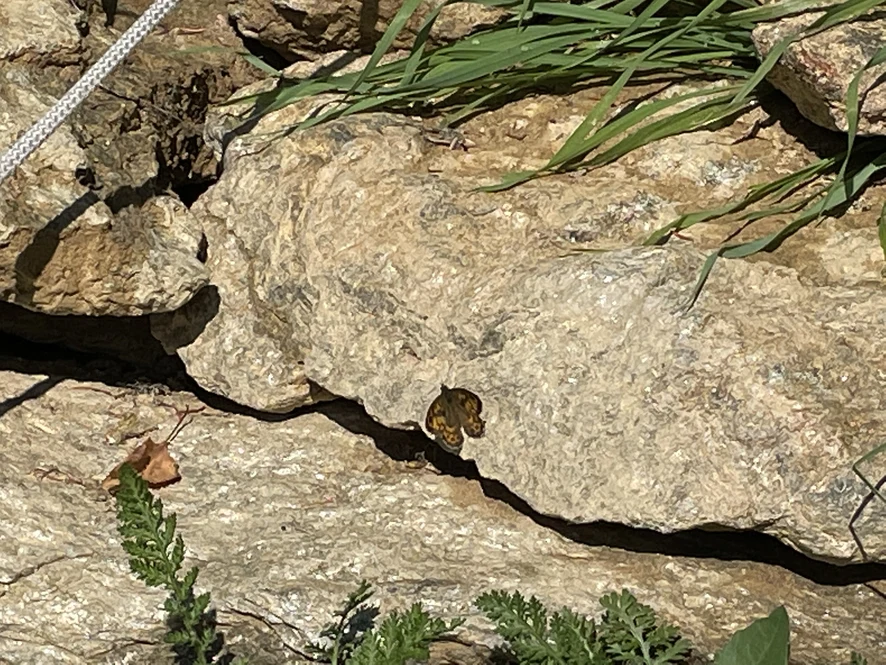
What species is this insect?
Lasiommata megera (also Pararge megera)
